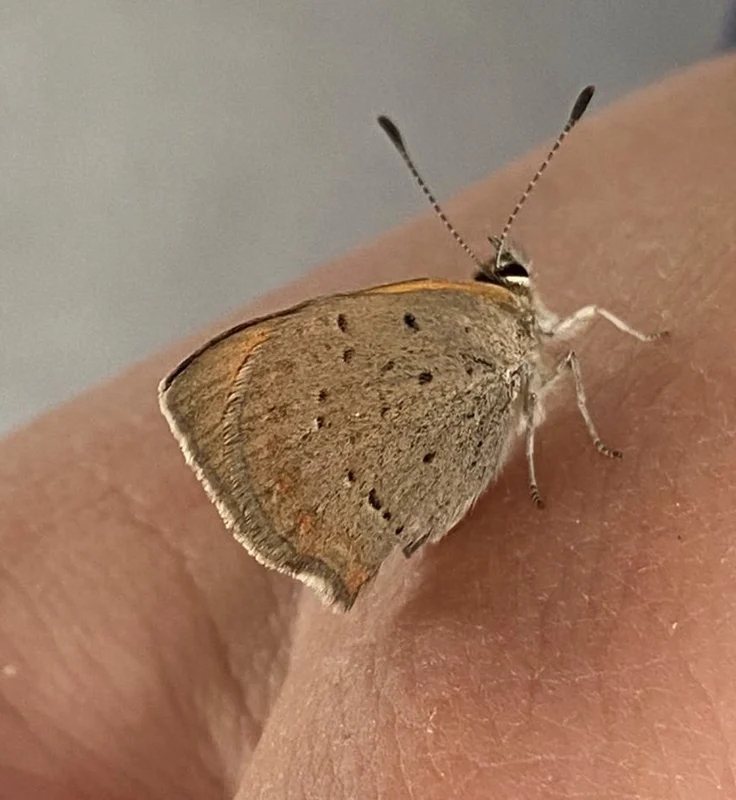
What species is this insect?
Lycaena phlaeas
